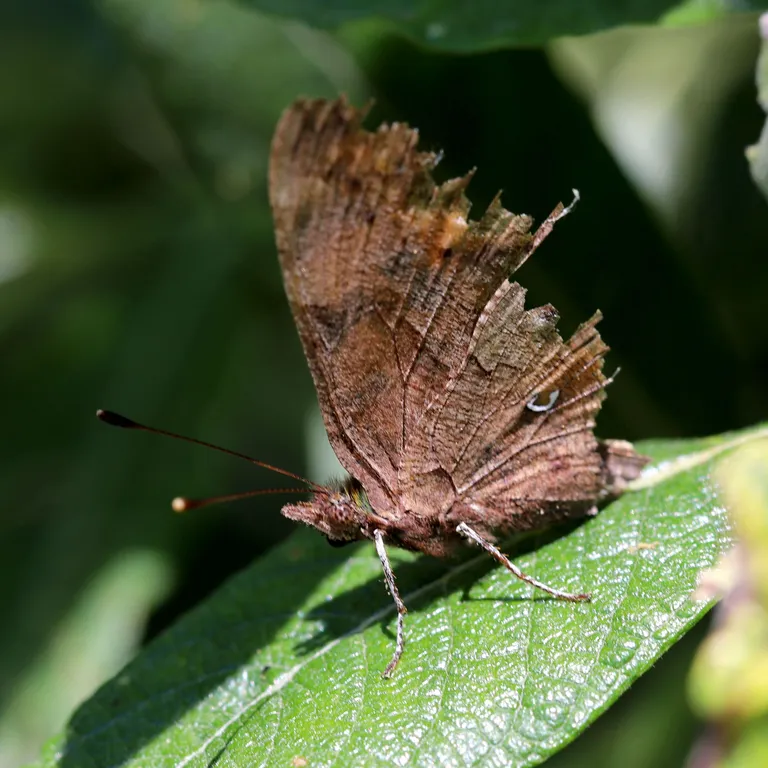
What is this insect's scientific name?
Polygonia c-album
